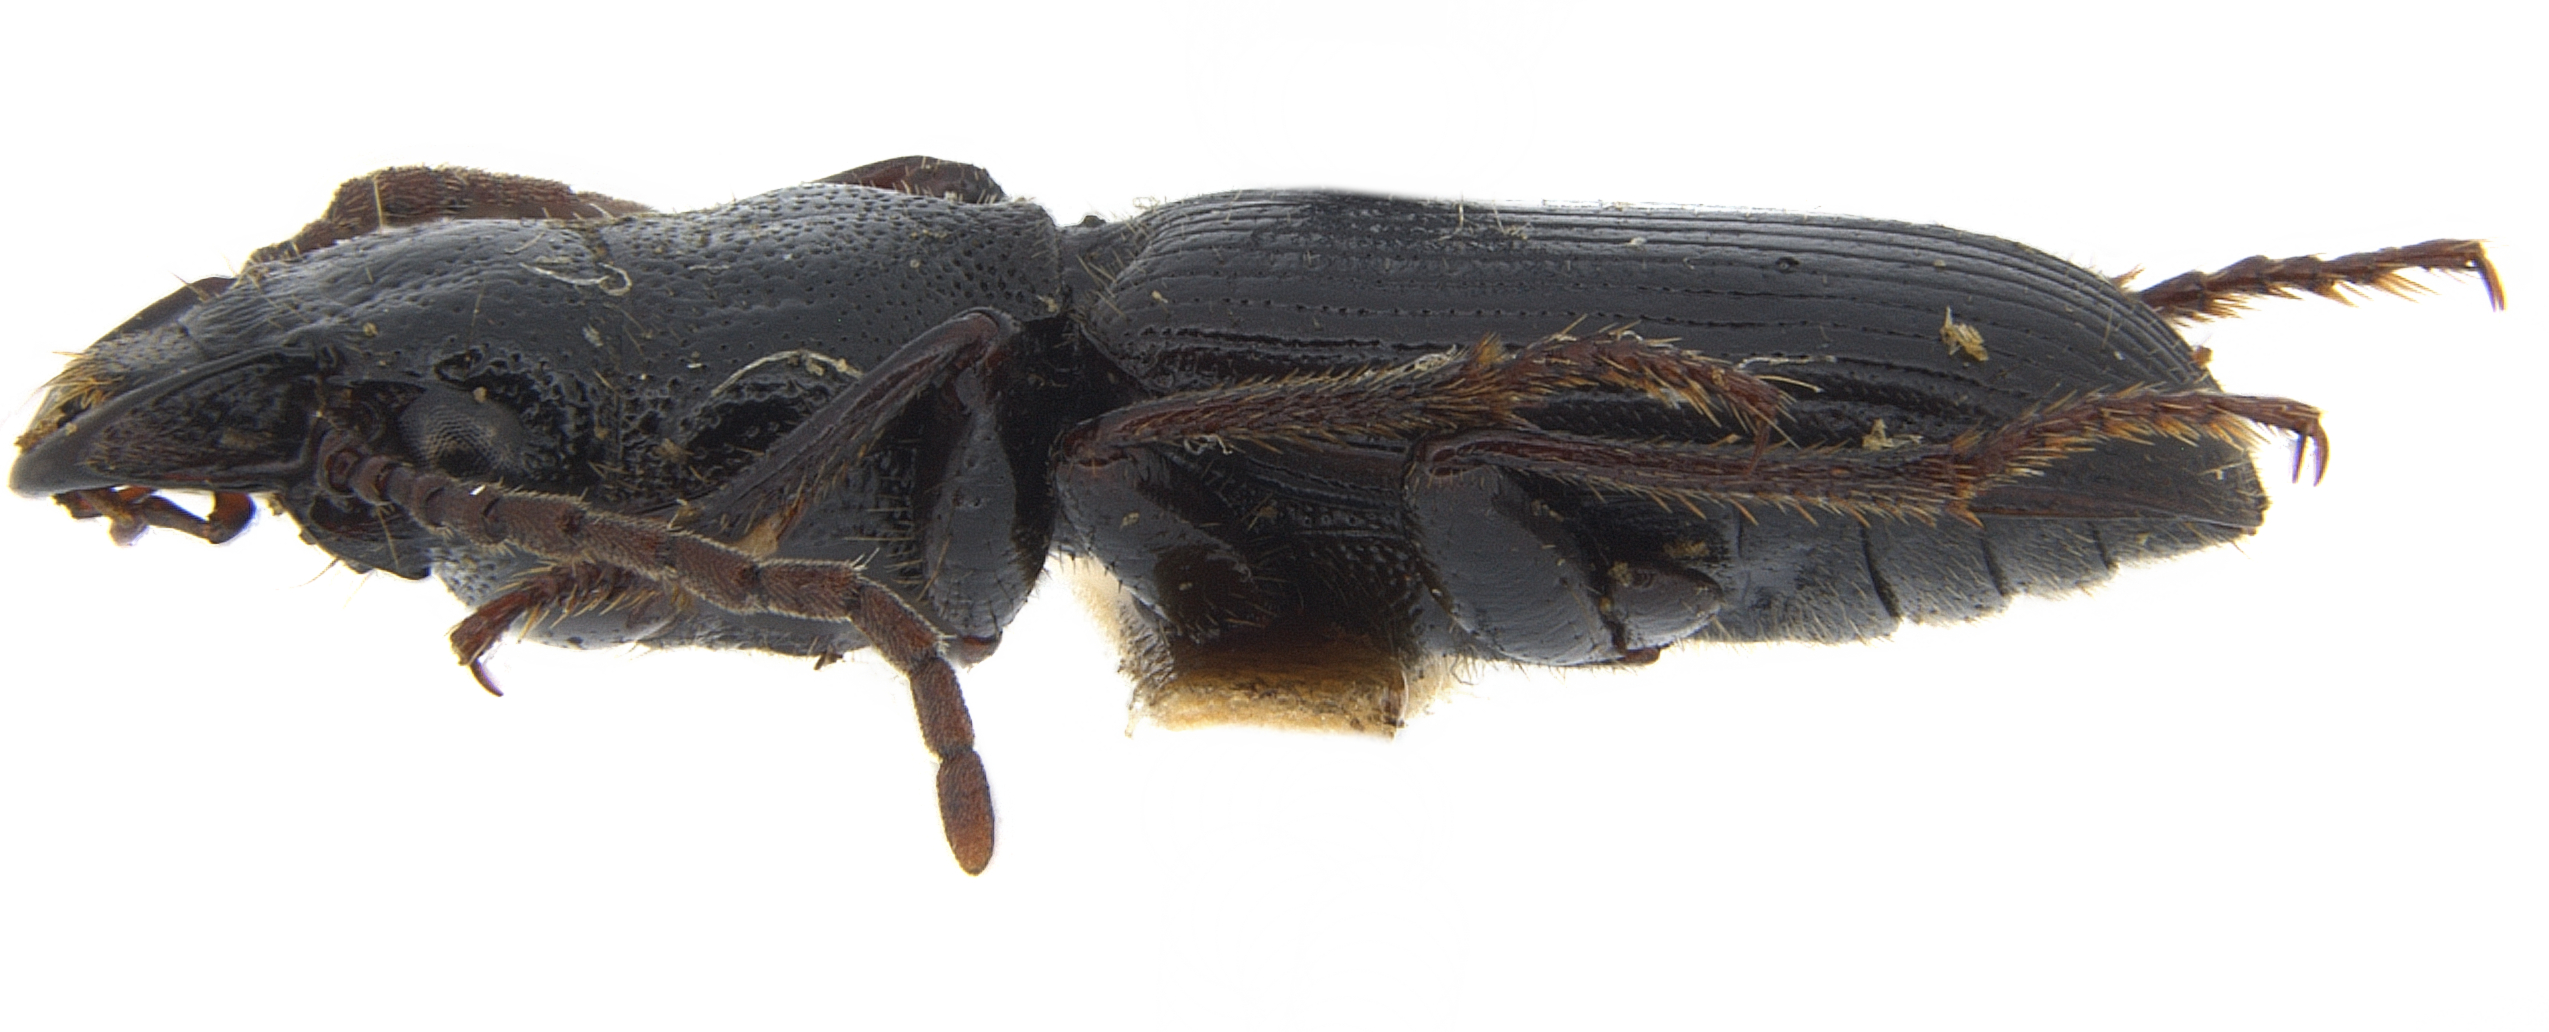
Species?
Ditomus sphaerocephalus
